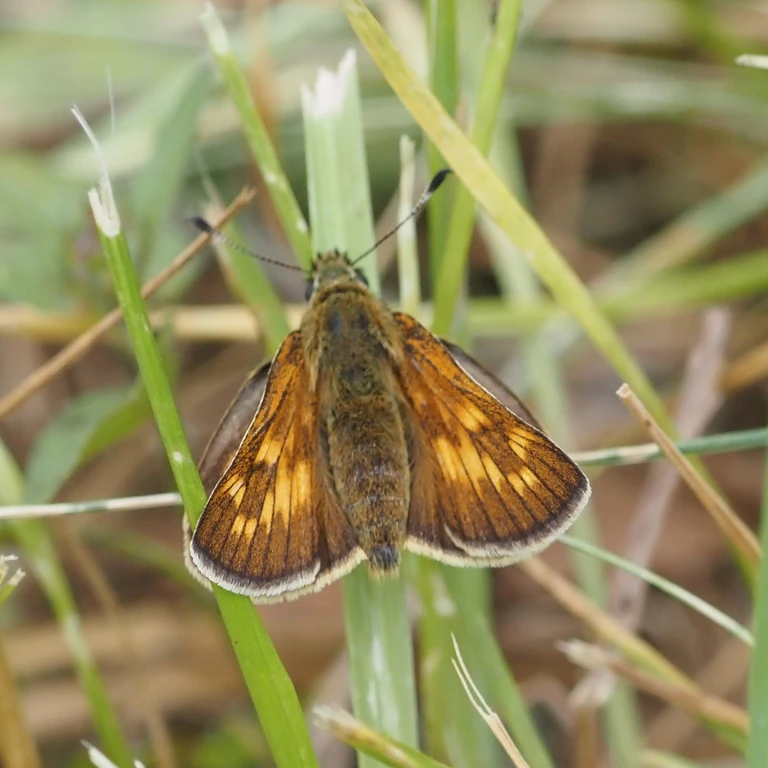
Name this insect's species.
Ochlodes sylvanus (also Ochlodes venata)
